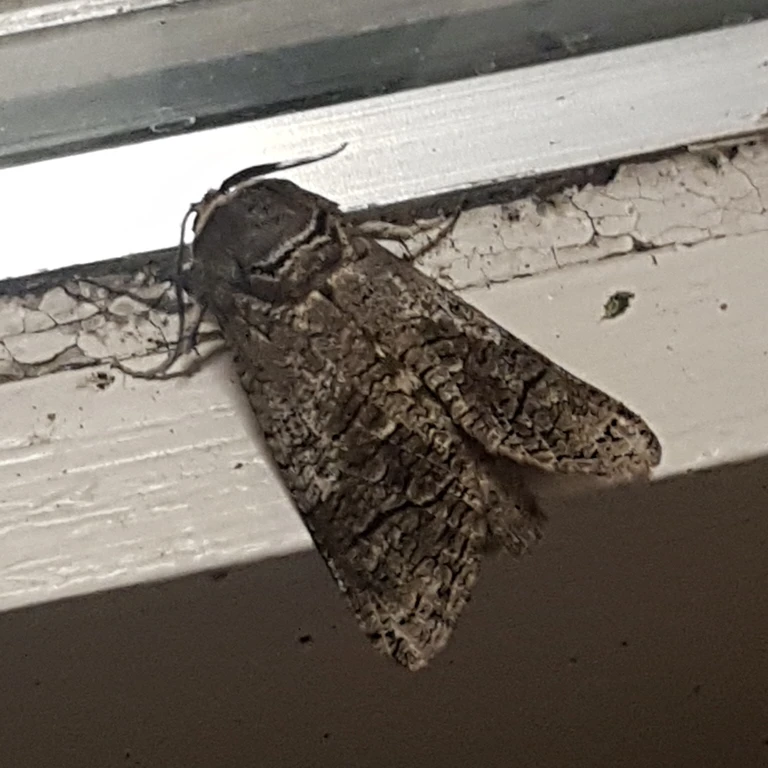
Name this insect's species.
Cossus cossus
